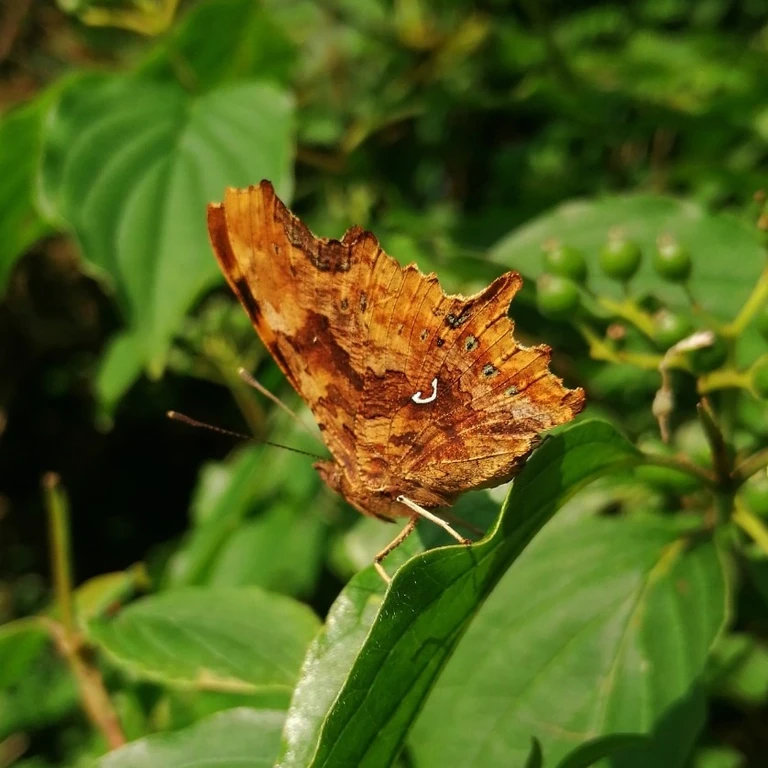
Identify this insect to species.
Polygonia c-album
